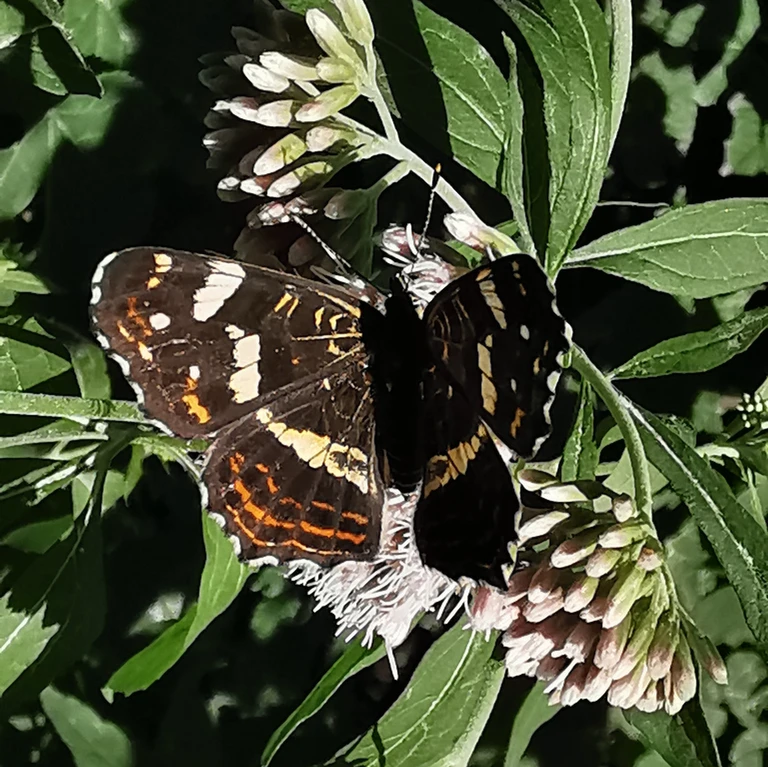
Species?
Araschnia levana
